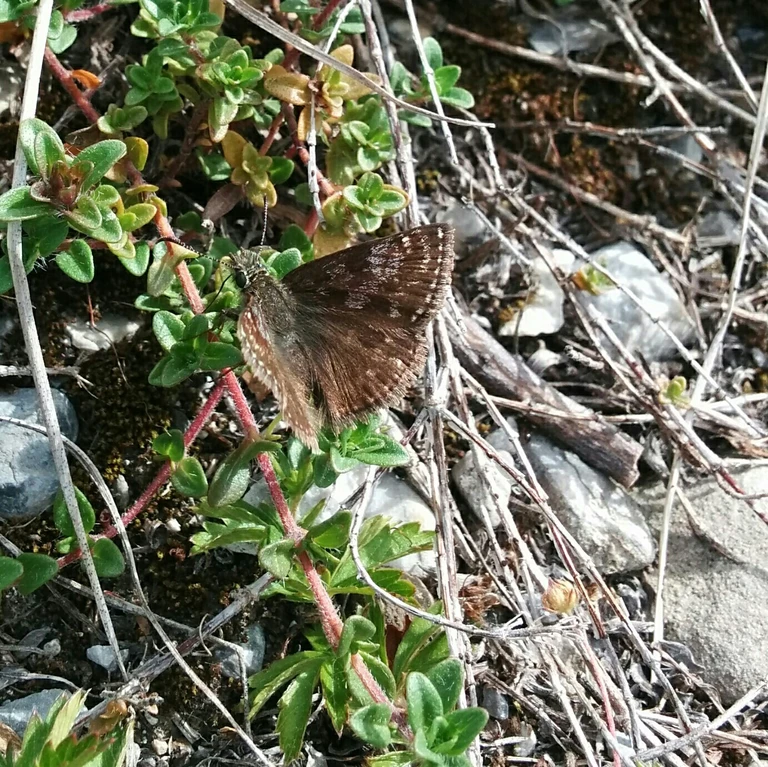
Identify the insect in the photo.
Erynnis tages
